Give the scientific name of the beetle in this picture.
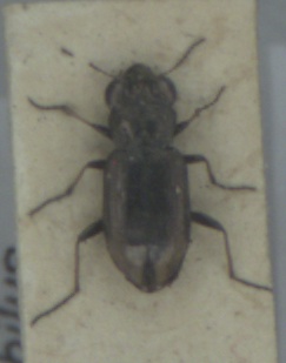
Notiophilus biguttatus
